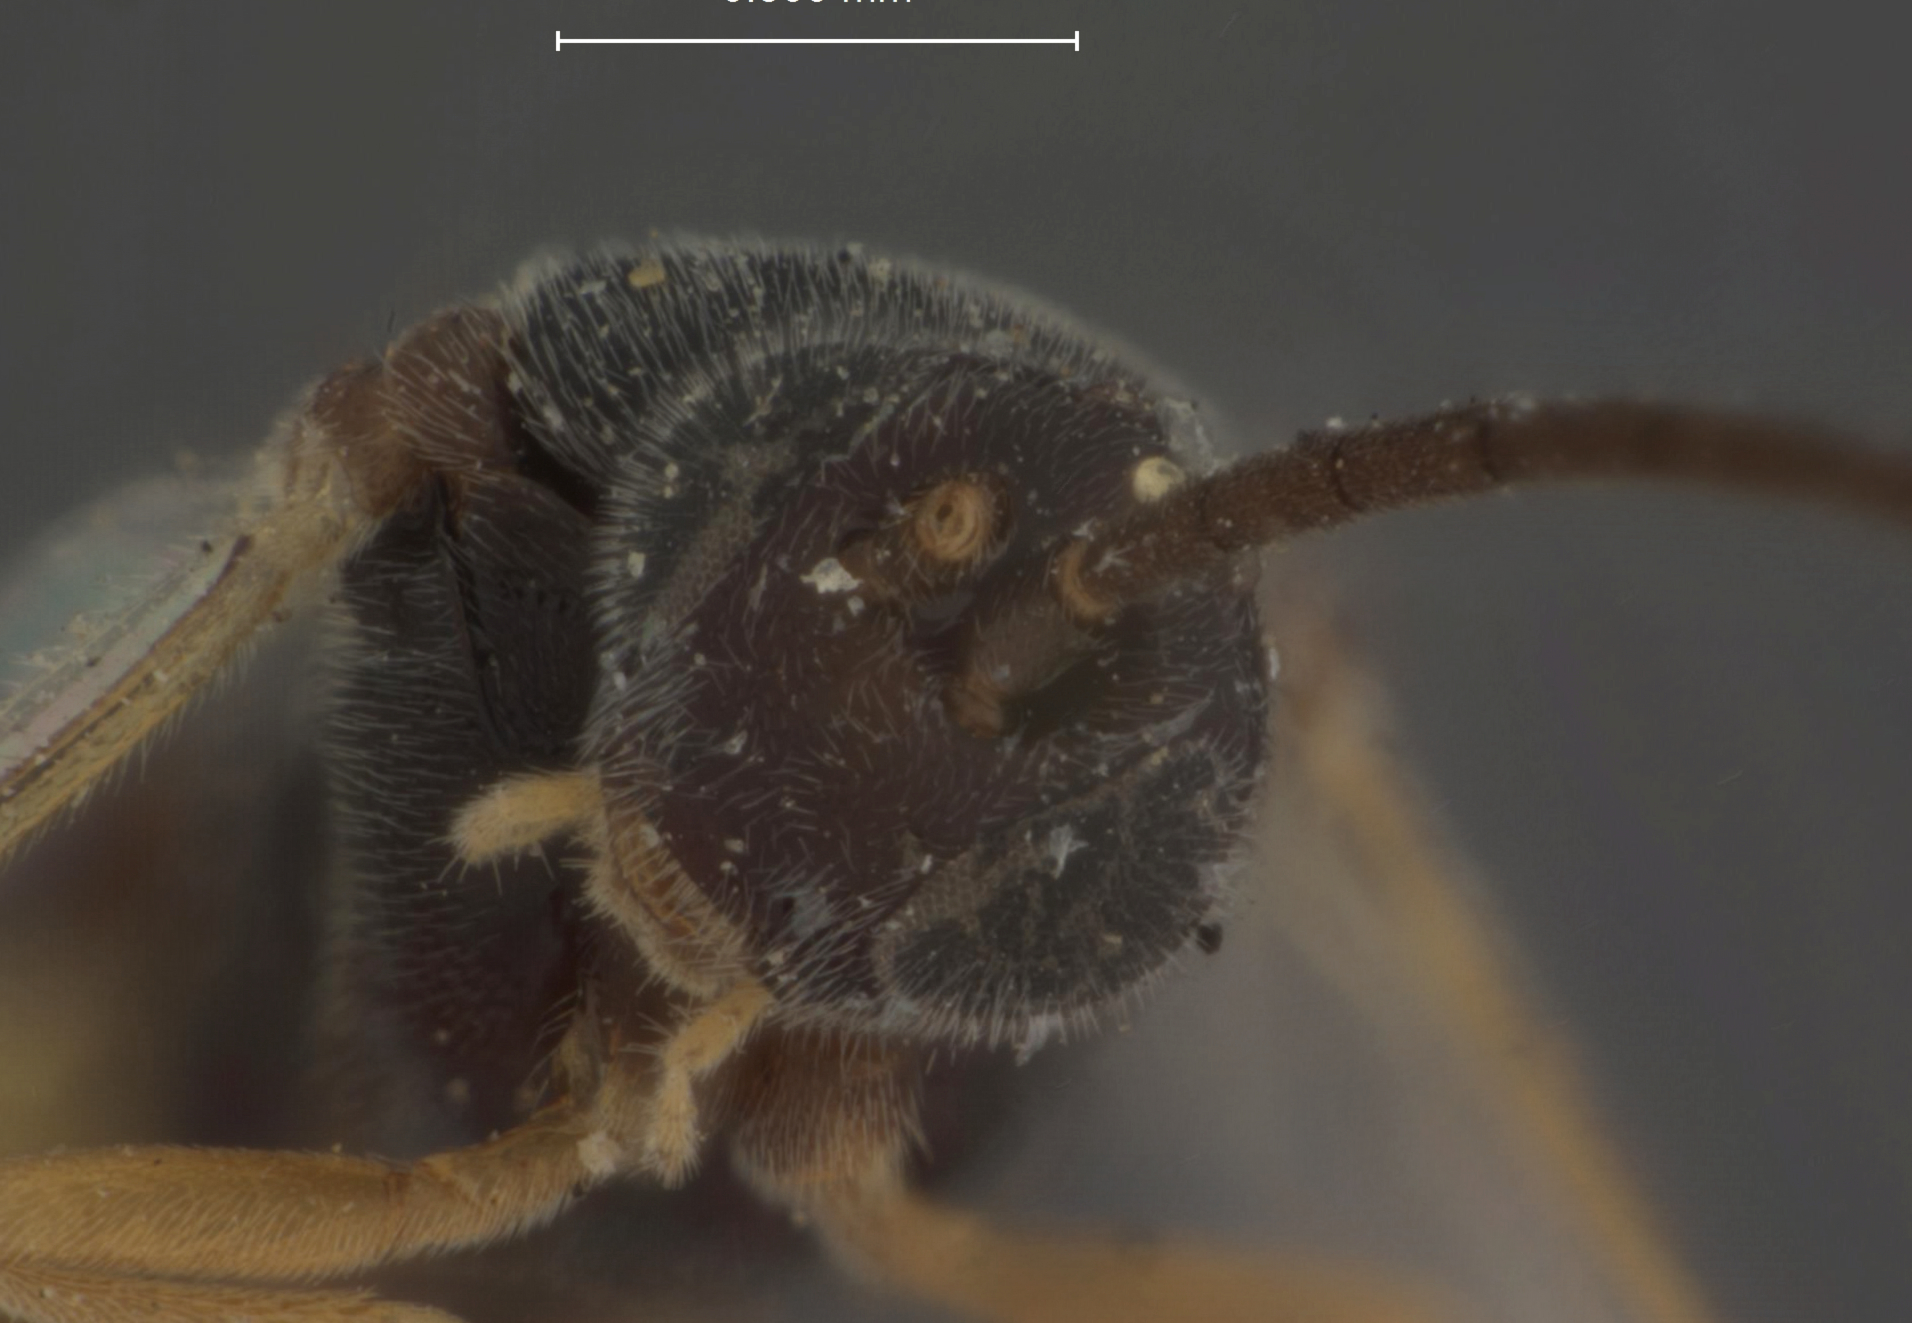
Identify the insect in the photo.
Apanteles cyaniridis
